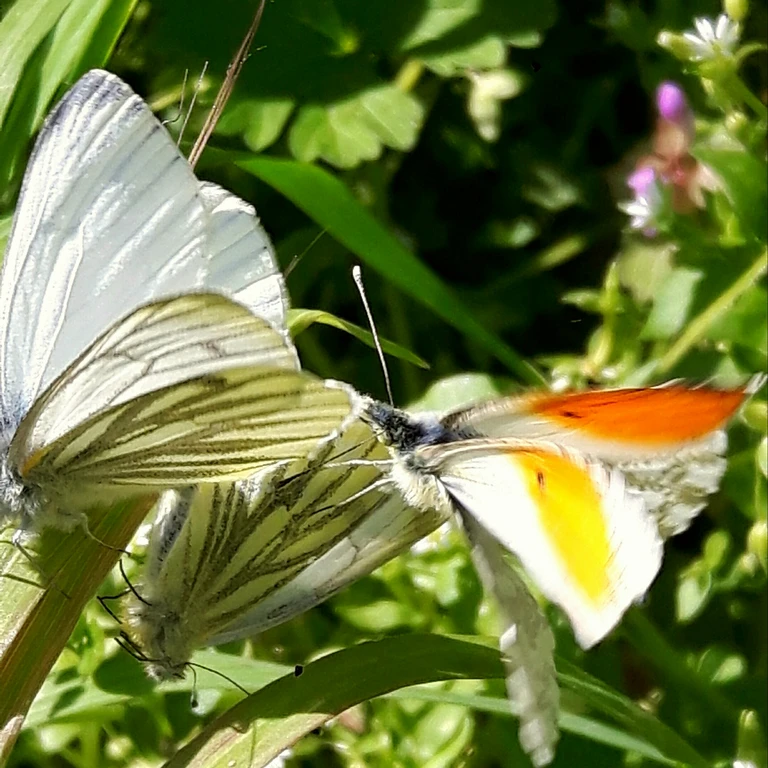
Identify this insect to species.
Anthocharis cardamines
